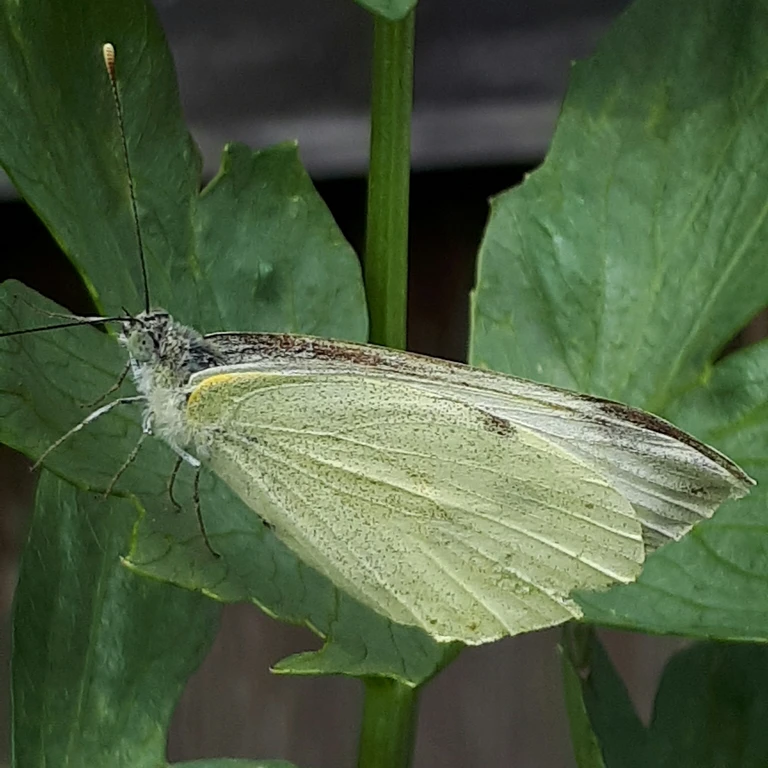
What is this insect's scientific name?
Pieris brassicae
